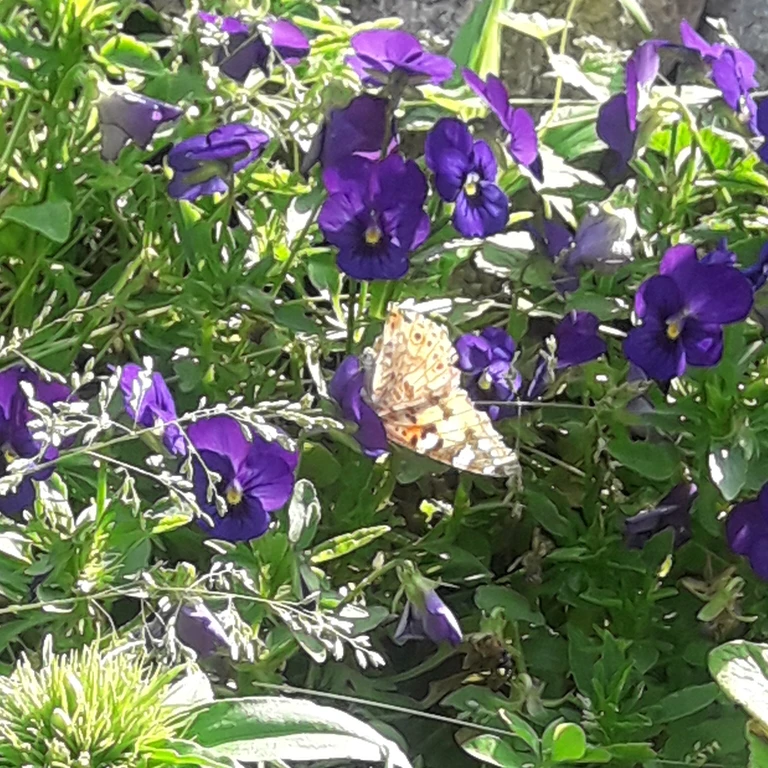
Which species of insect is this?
Vanessa cardui
